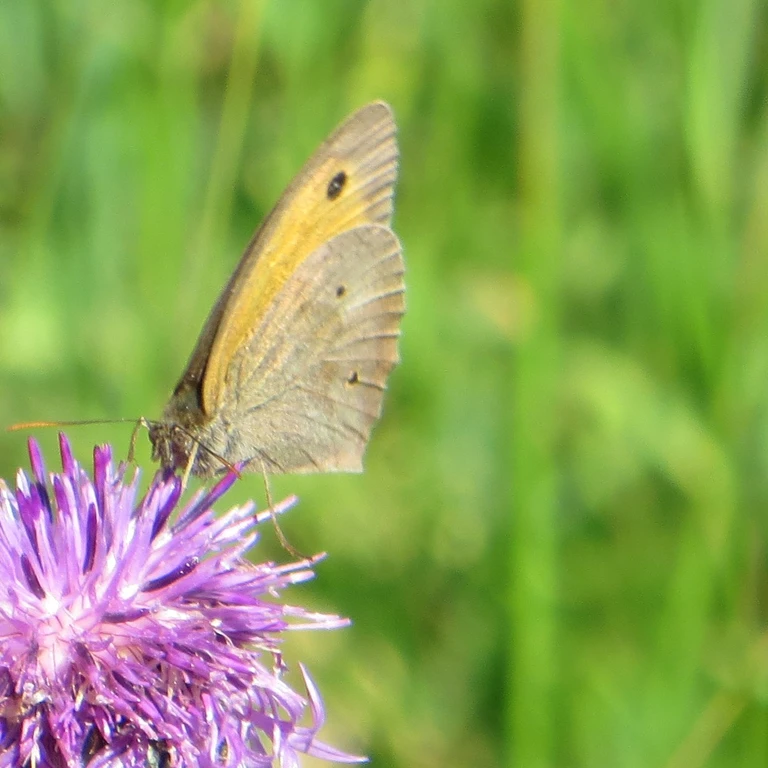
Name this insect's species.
Maniola jurtina
